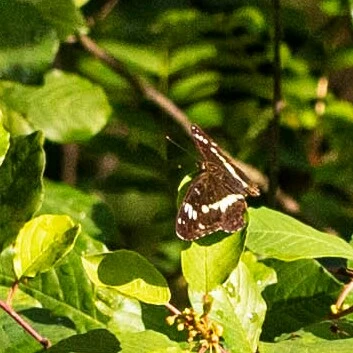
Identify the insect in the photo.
Limenitis camilla (also Ladoga camilla)
